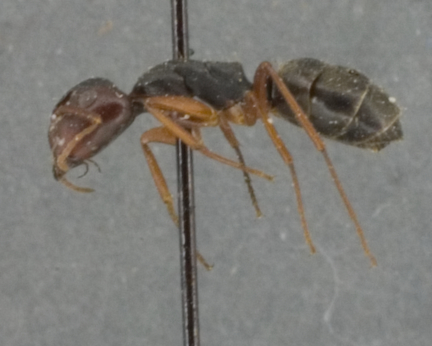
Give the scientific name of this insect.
Camponotus planus
